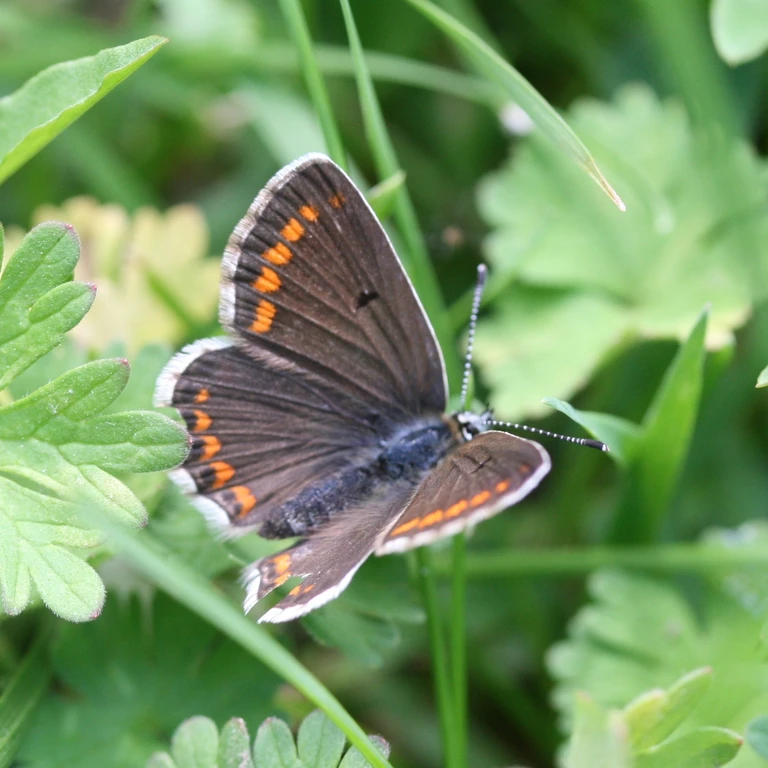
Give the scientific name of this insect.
Aricia agestis/artaxerxes
